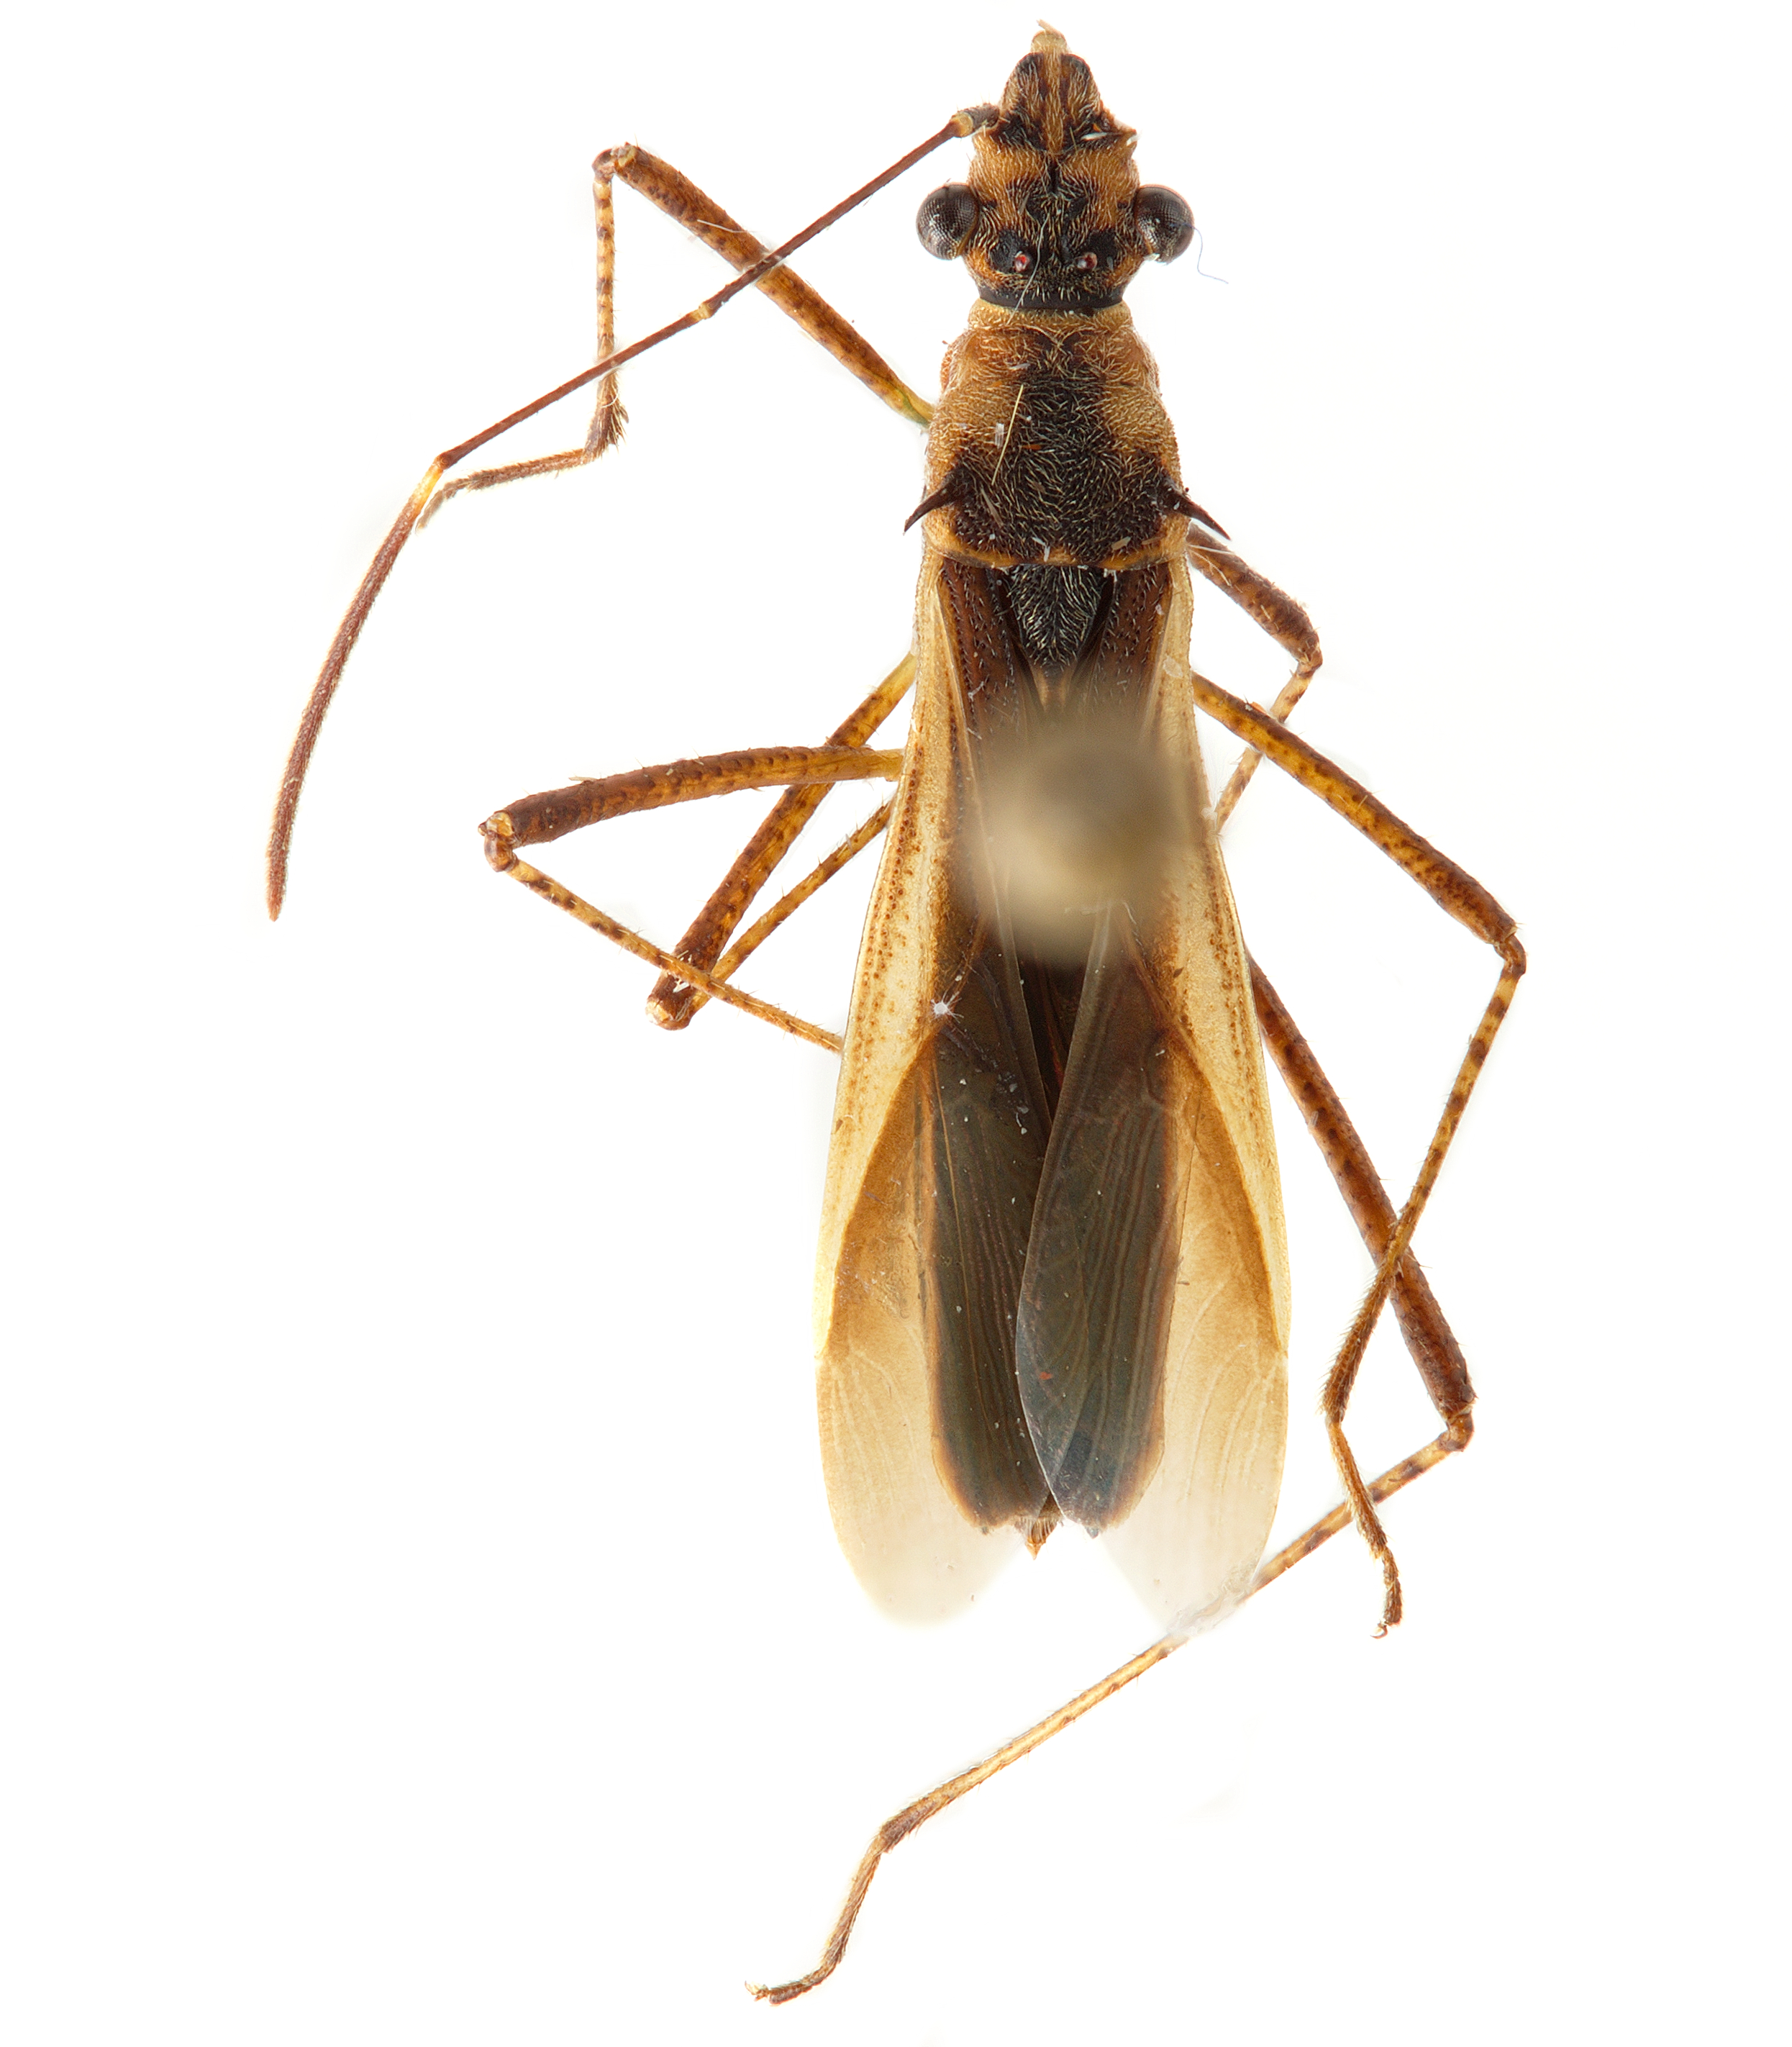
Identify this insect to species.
Cydamus inauratus
